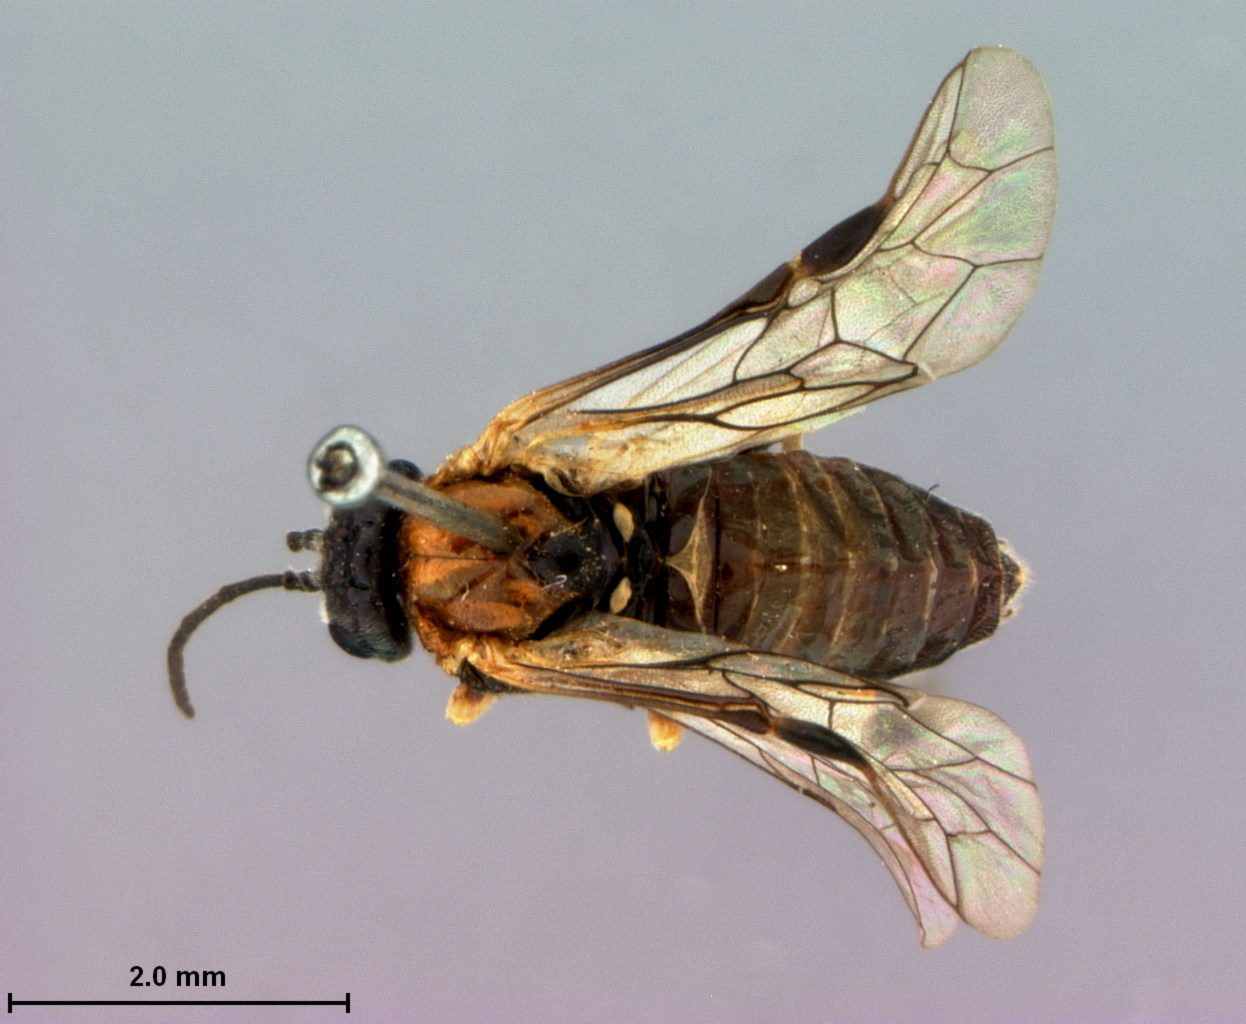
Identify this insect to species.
Paracharactus leucostomus
